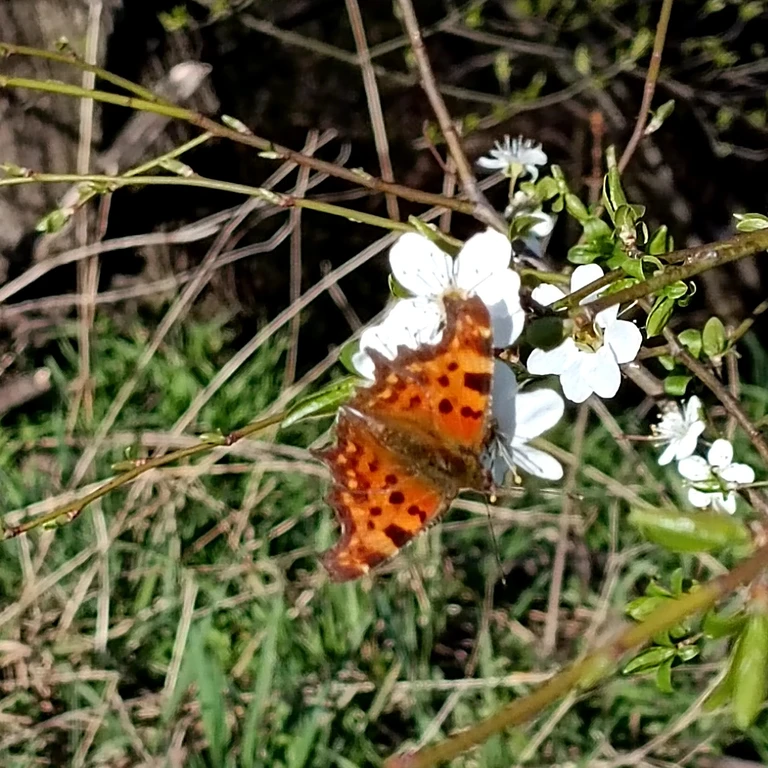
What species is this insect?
Polygonia c-album
